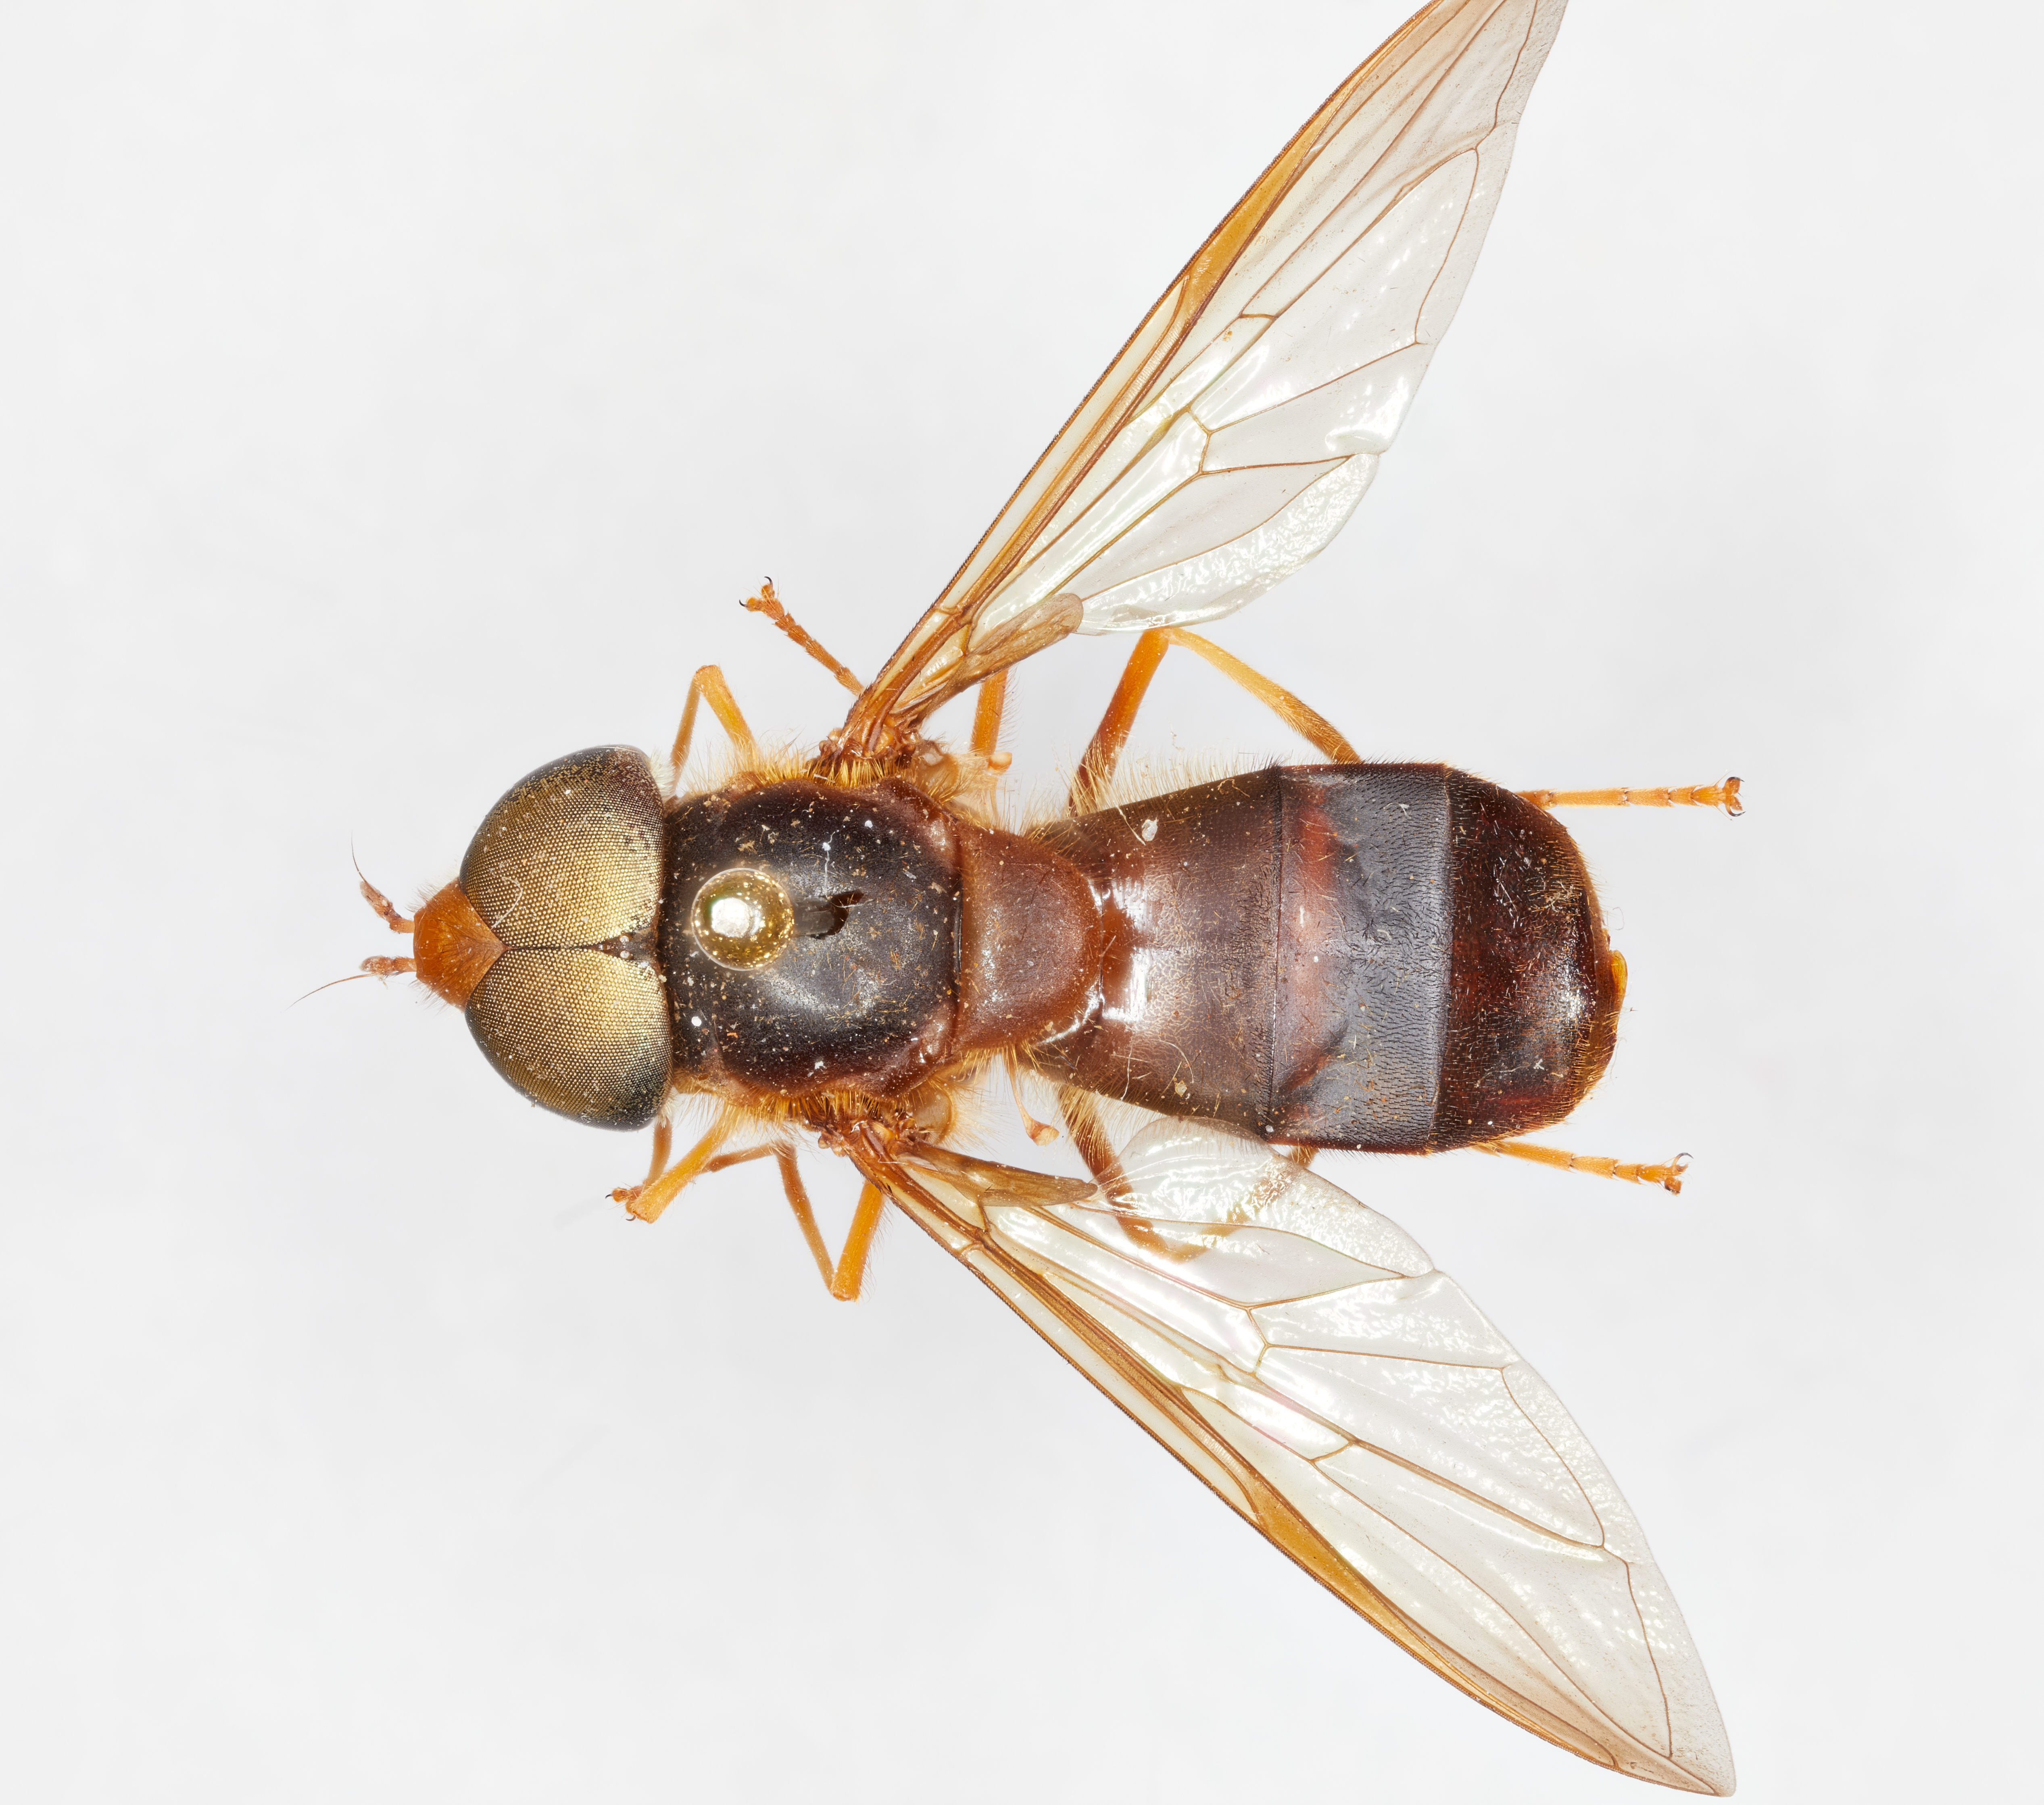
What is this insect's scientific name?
Agnisyrphus angara
